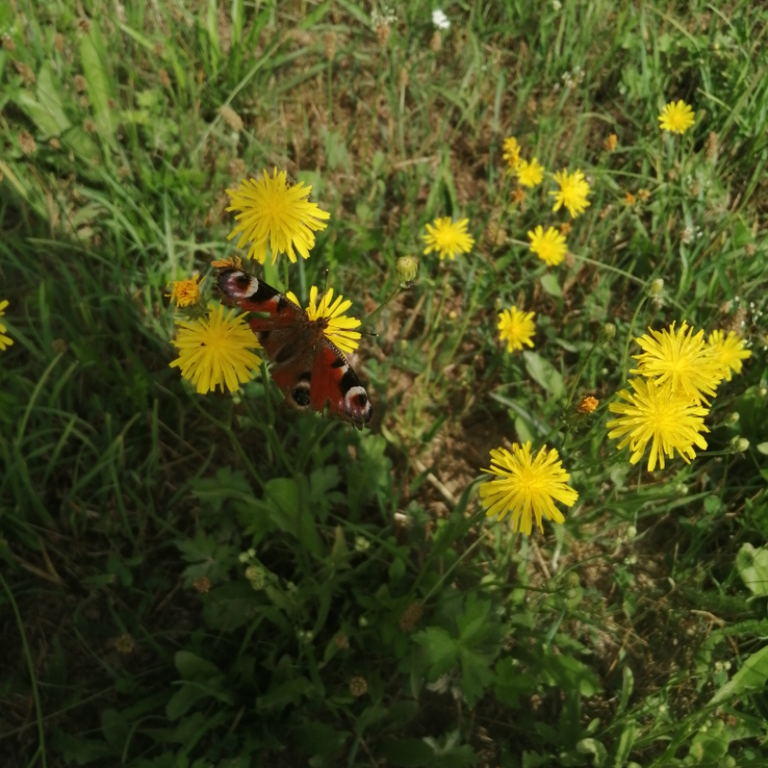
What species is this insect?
Aglais io
